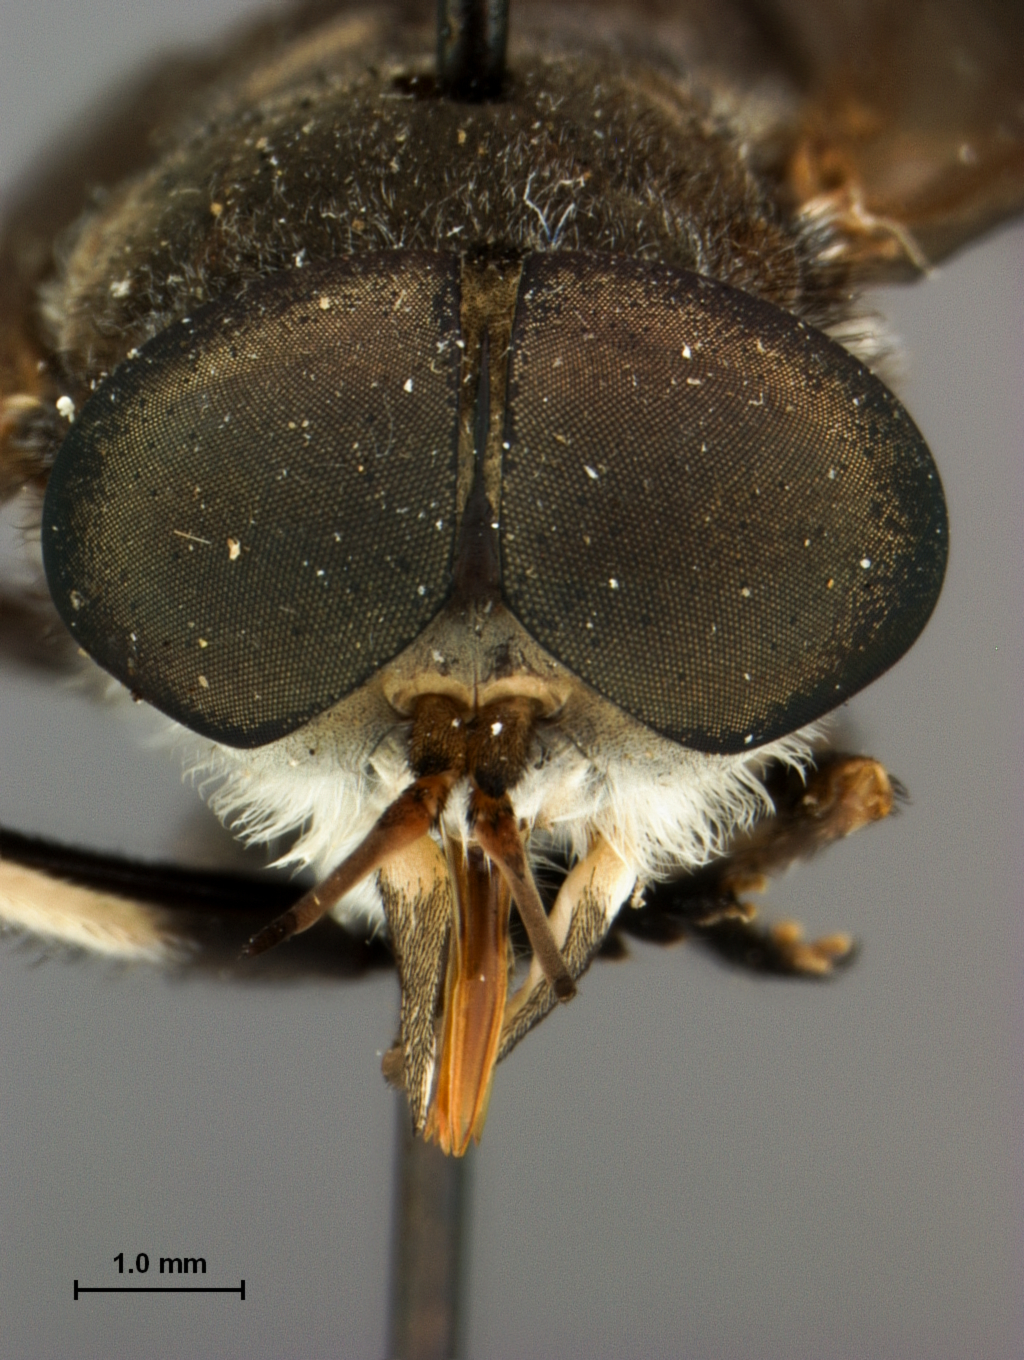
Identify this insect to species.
Tabanus albocirulus (also Tabanus albocirculus)
